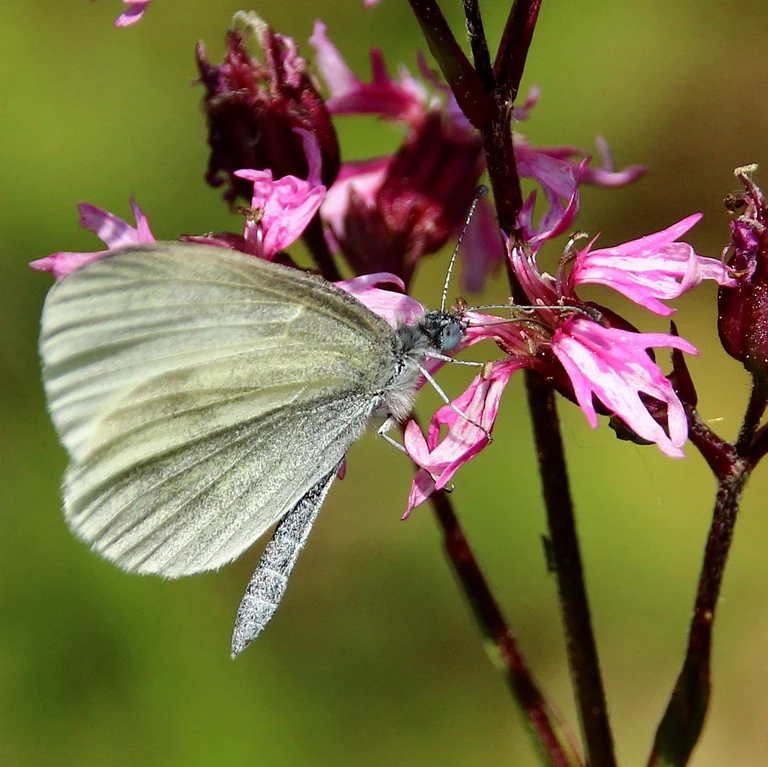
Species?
Leptidea sinapis/juvernica
